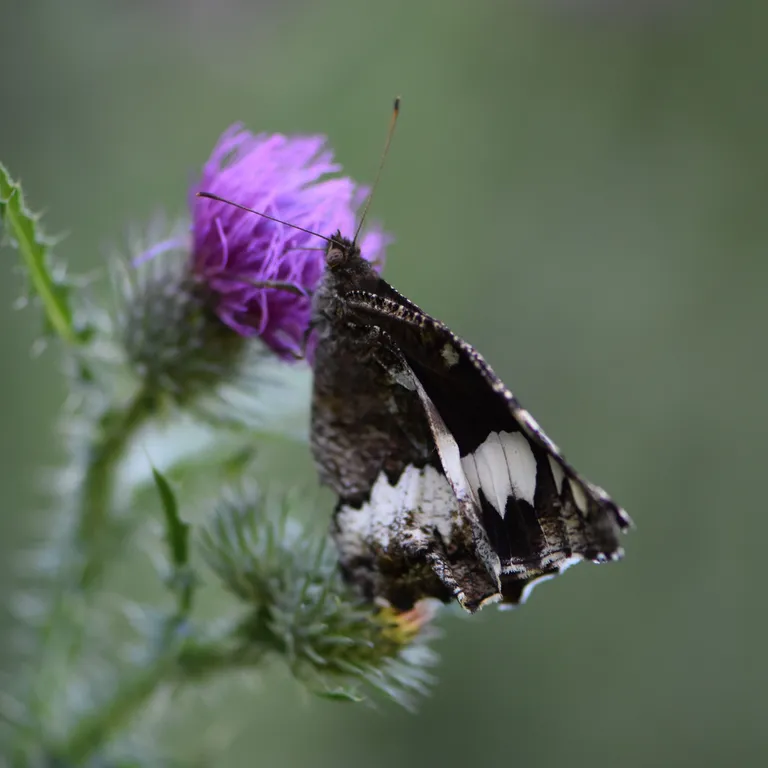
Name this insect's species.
Brintesia circe
